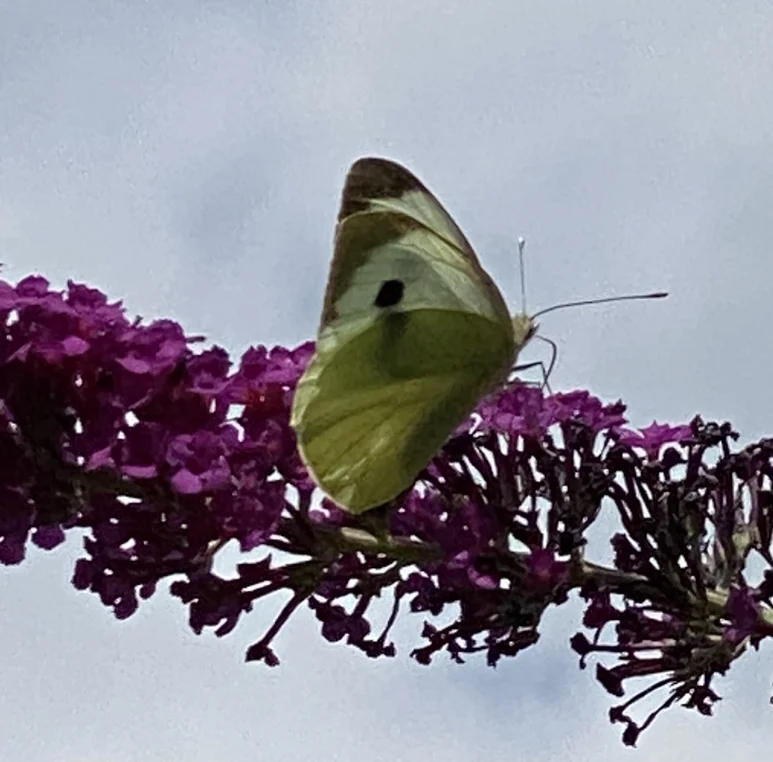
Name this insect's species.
Pieris brassicae
